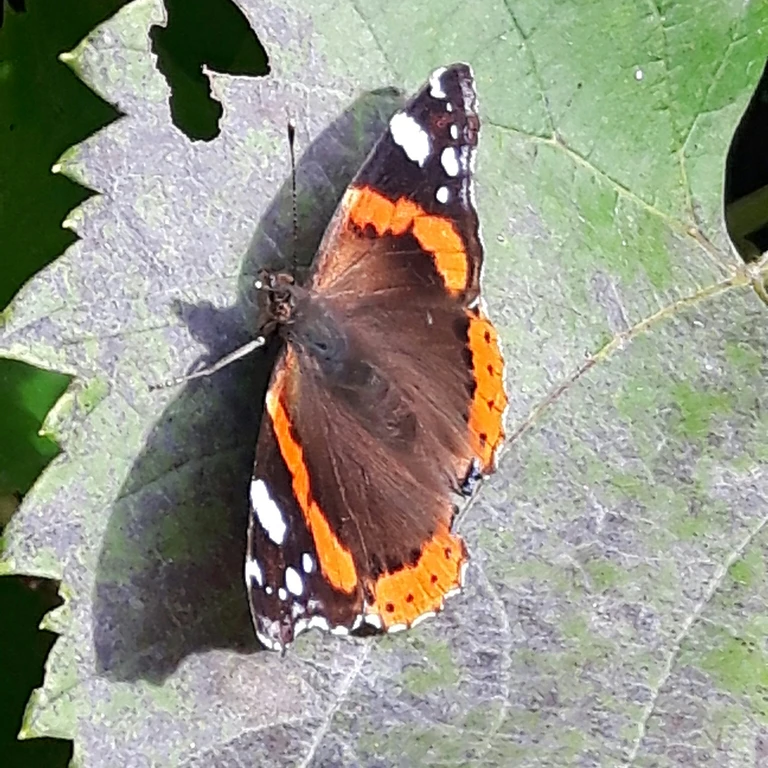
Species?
Vanessa atalanta
